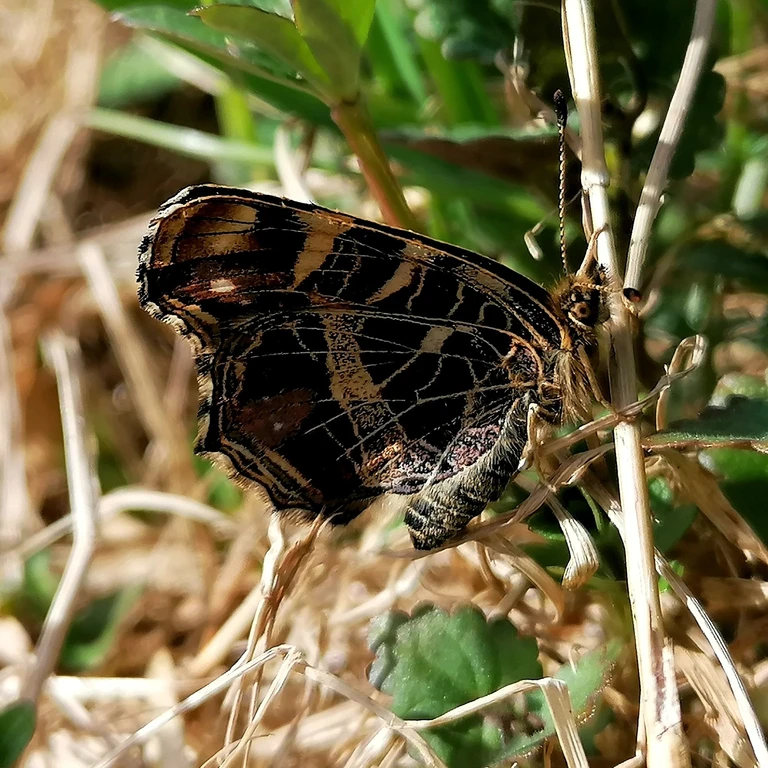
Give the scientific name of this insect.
Araschnia levana
